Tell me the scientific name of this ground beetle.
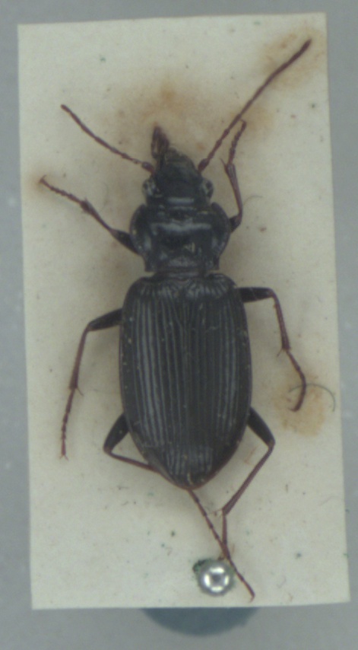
Nebria salina
